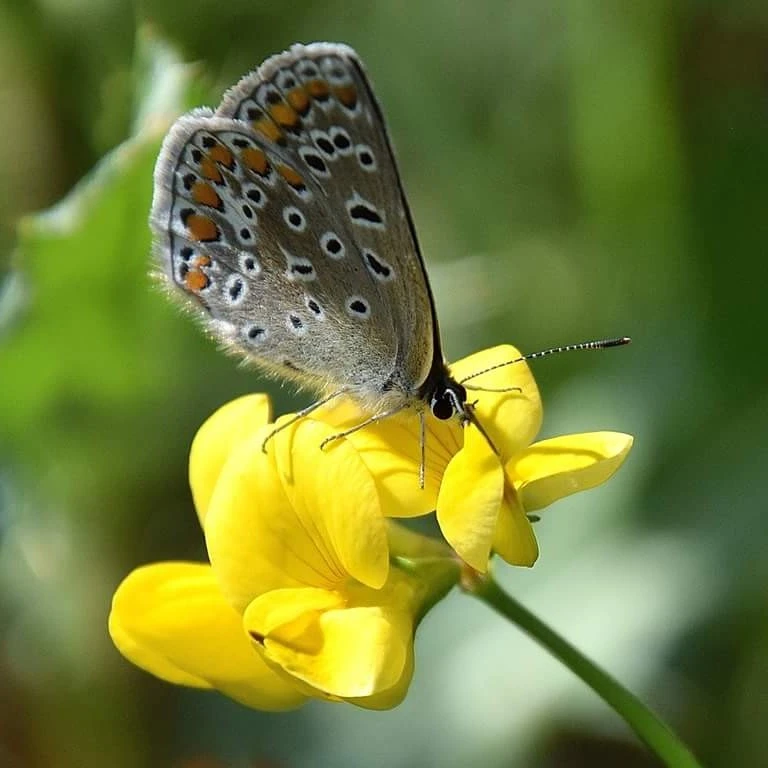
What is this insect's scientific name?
Polyommatus icarus
